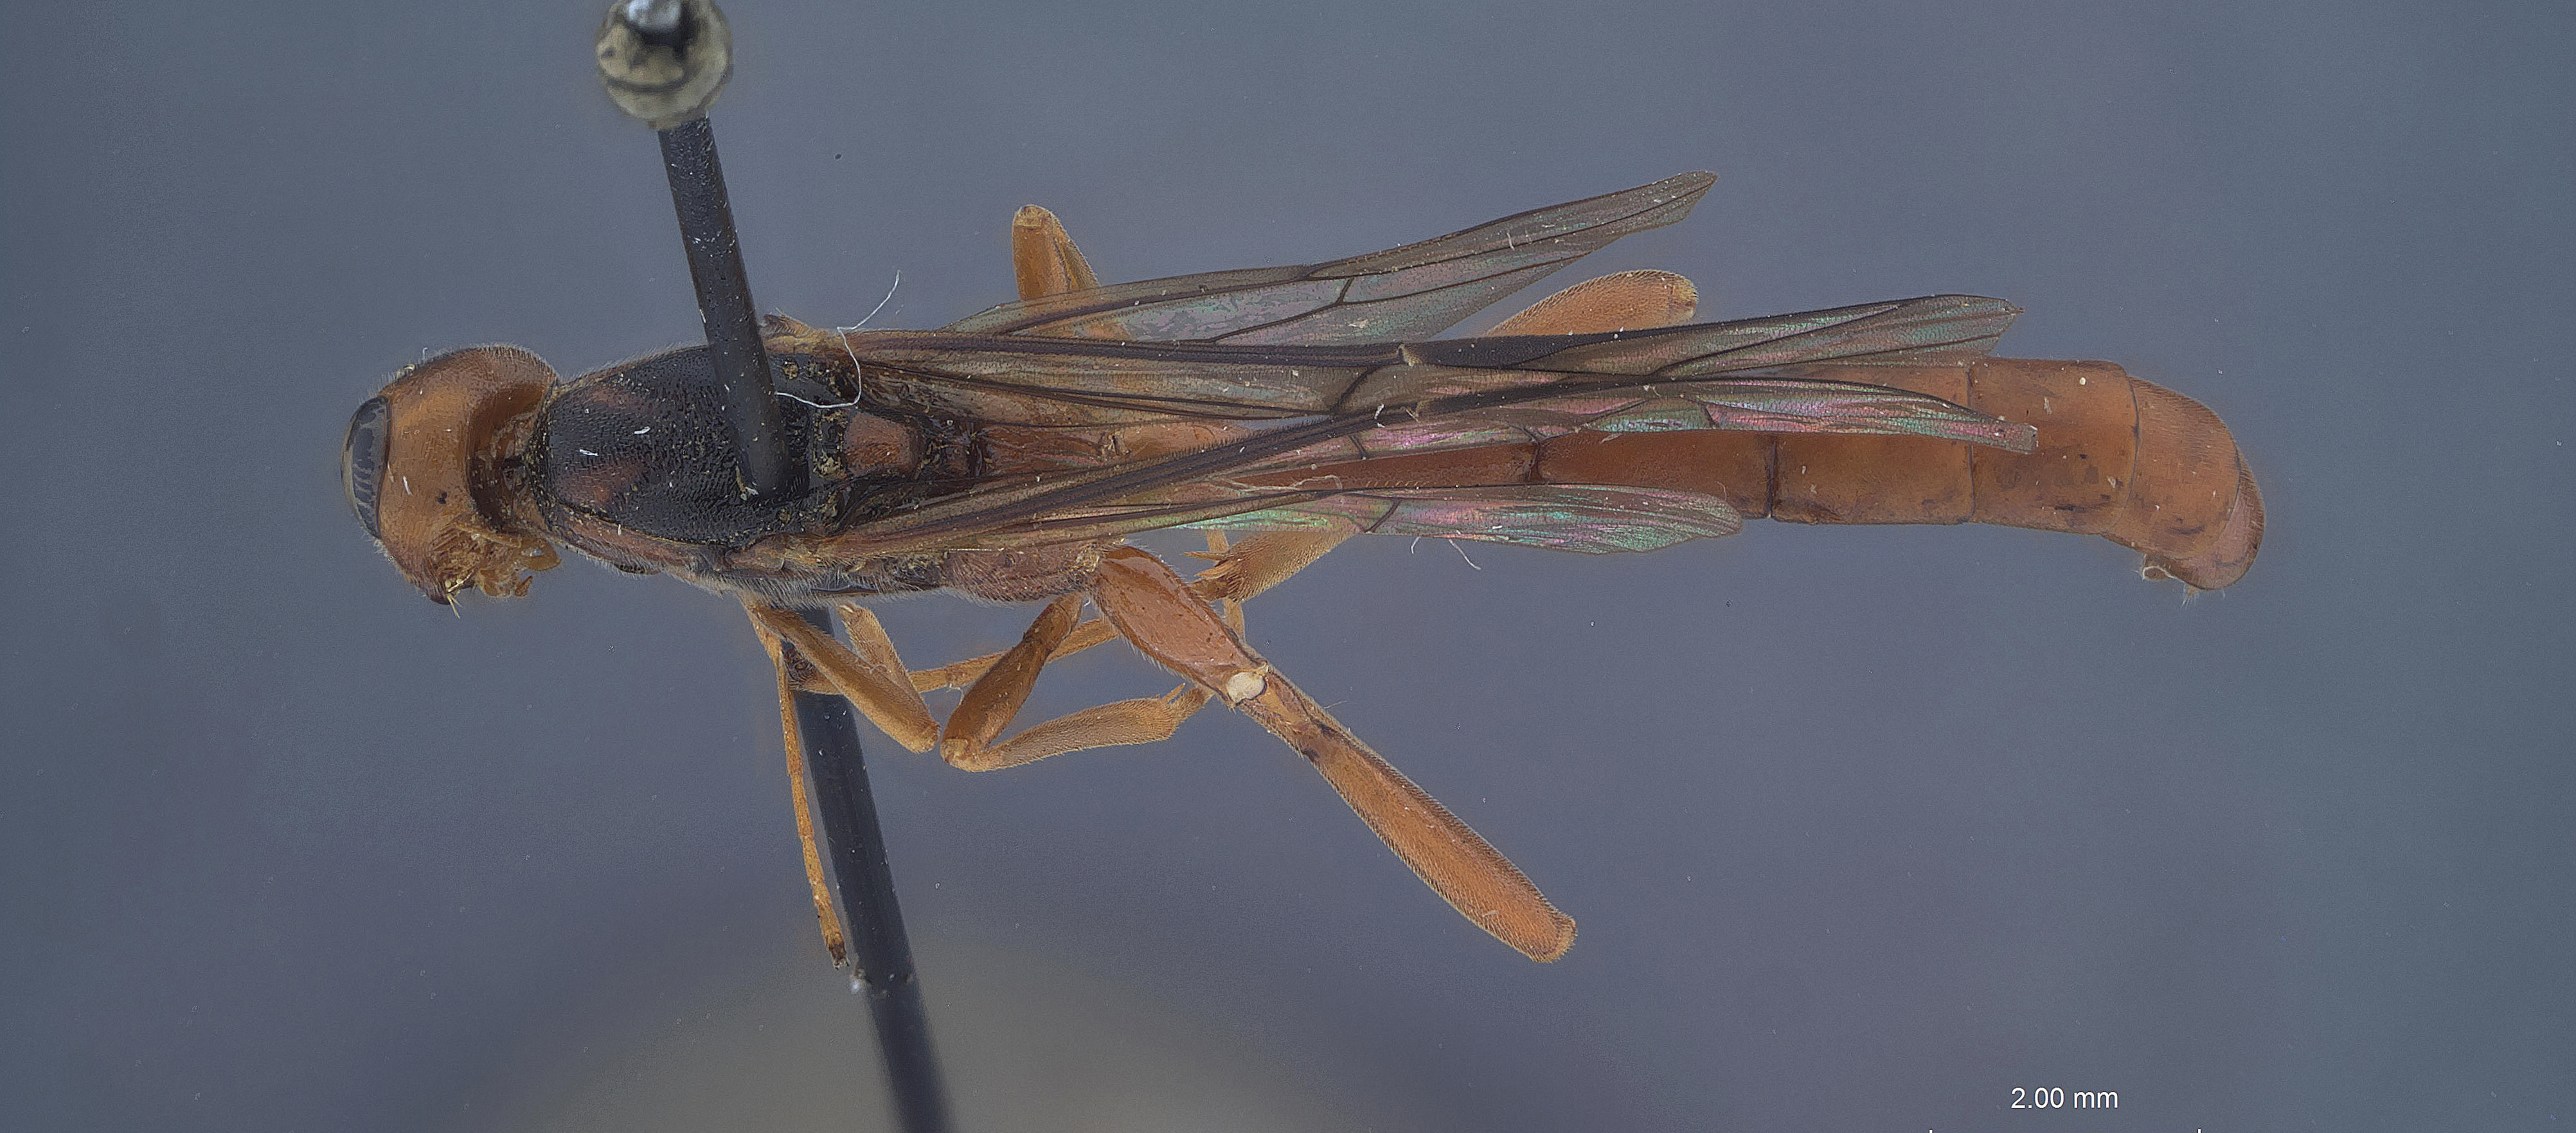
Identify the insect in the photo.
Xorides cincticornis
